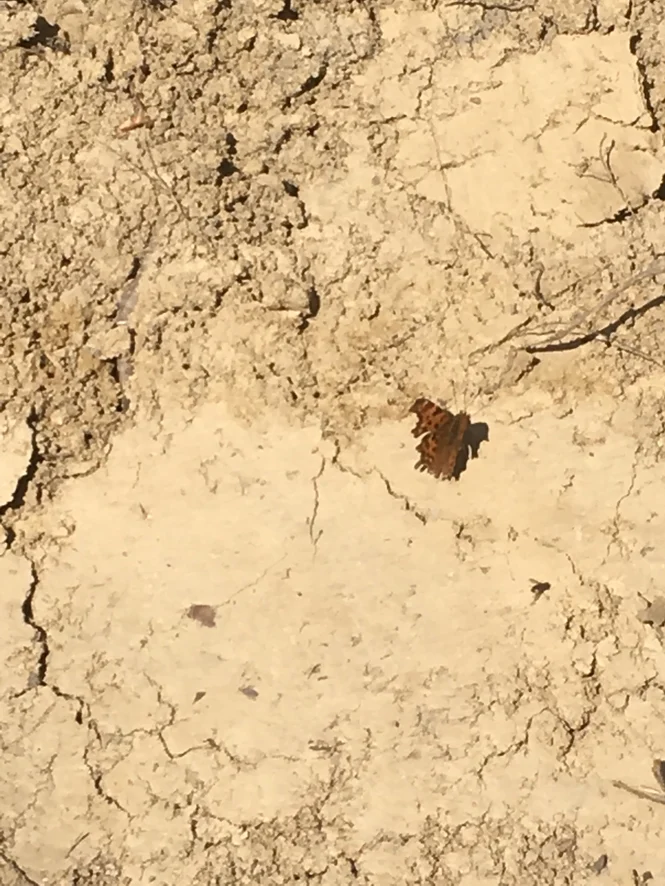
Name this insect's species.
Polygonia c-album
